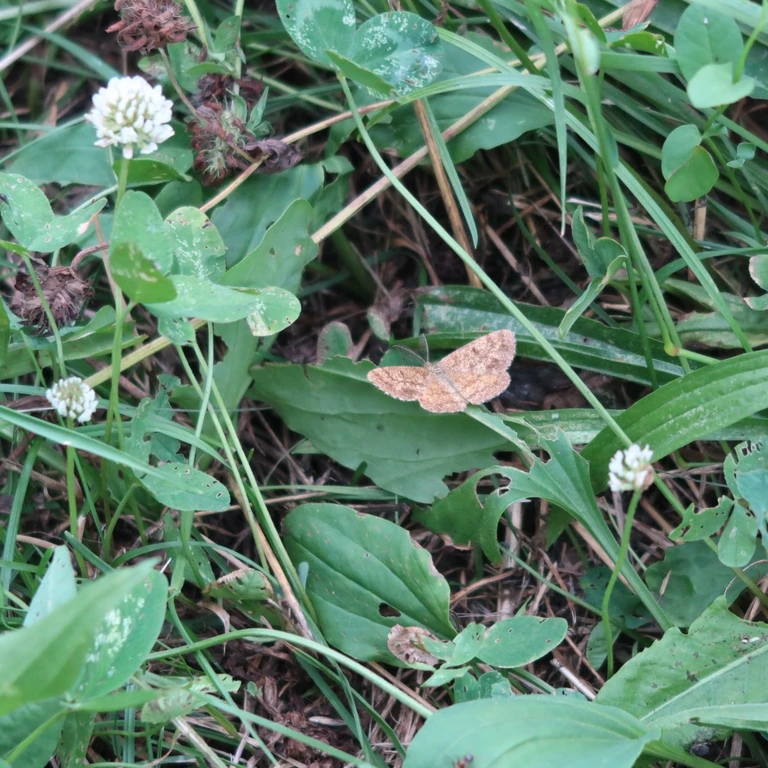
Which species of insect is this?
Ematurga atomaria
